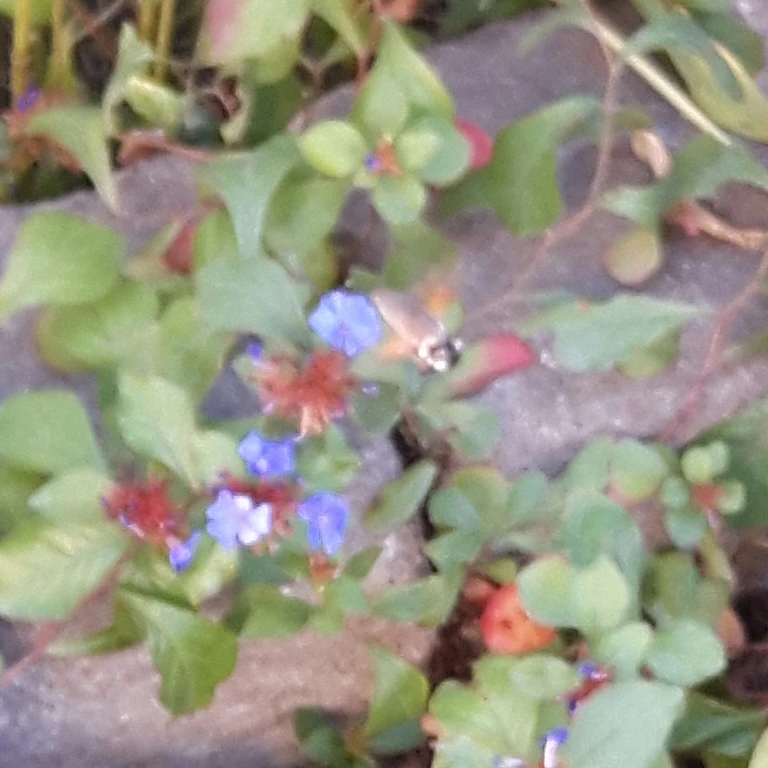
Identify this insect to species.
Macroglossum stellatarum
